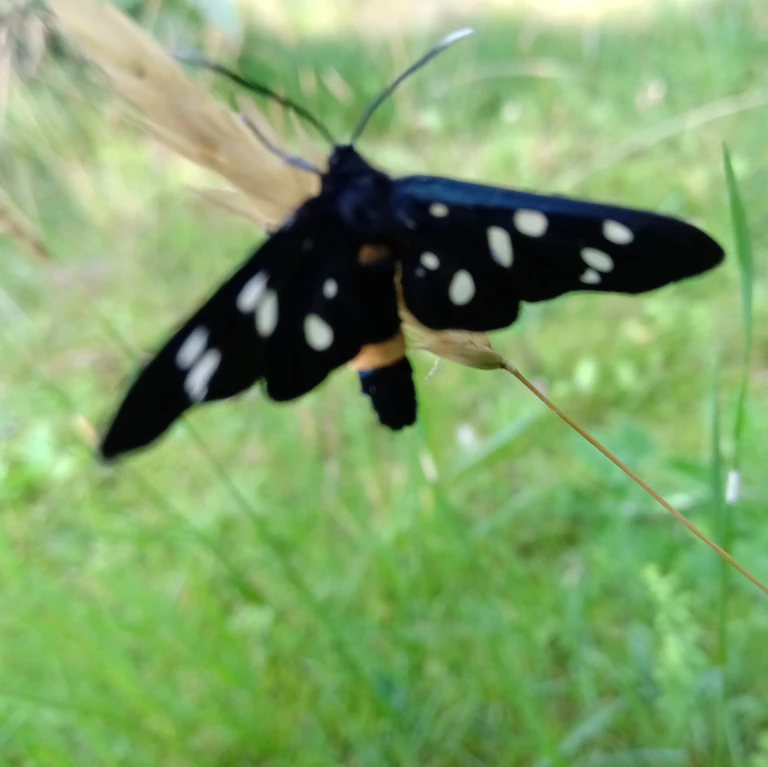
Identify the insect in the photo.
Amata phegea
